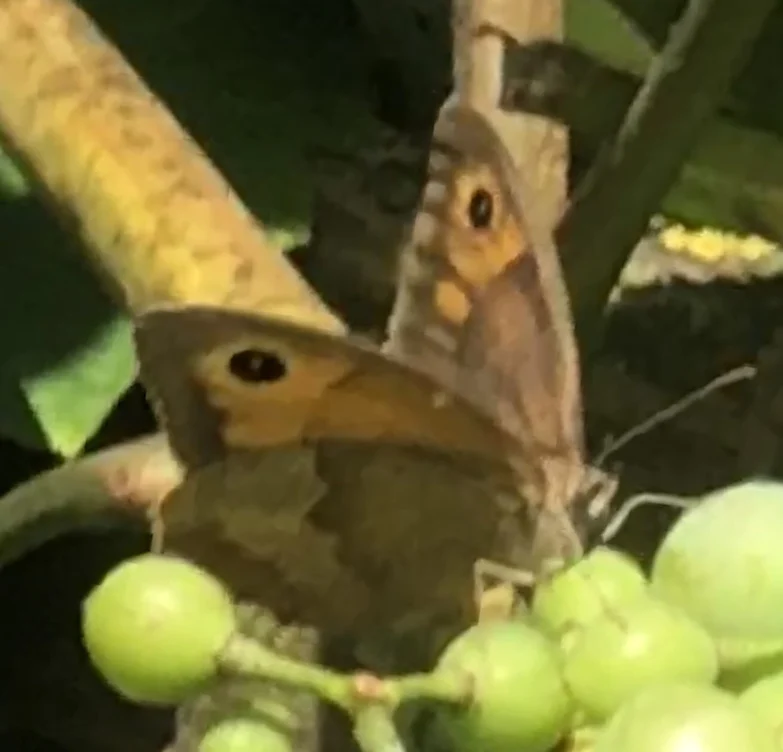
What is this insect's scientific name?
Maniola jurtina
